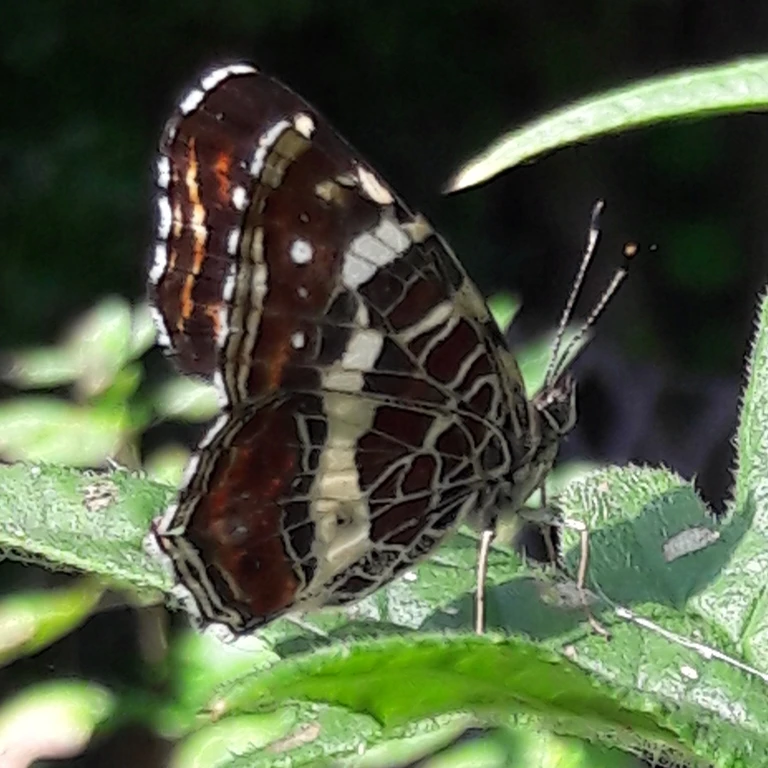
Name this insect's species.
Araschnia levana
